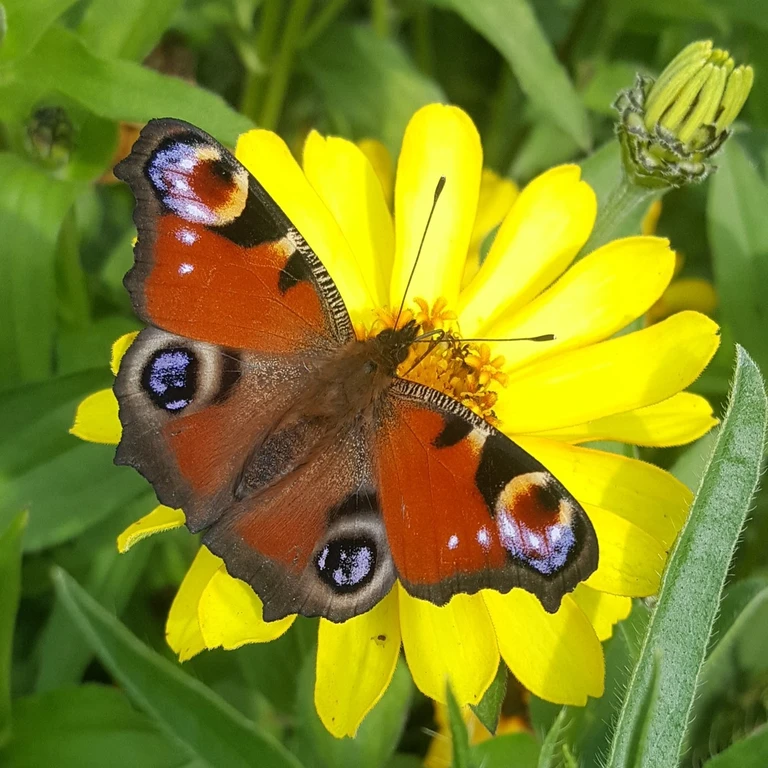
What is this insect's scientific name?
Aglais io
